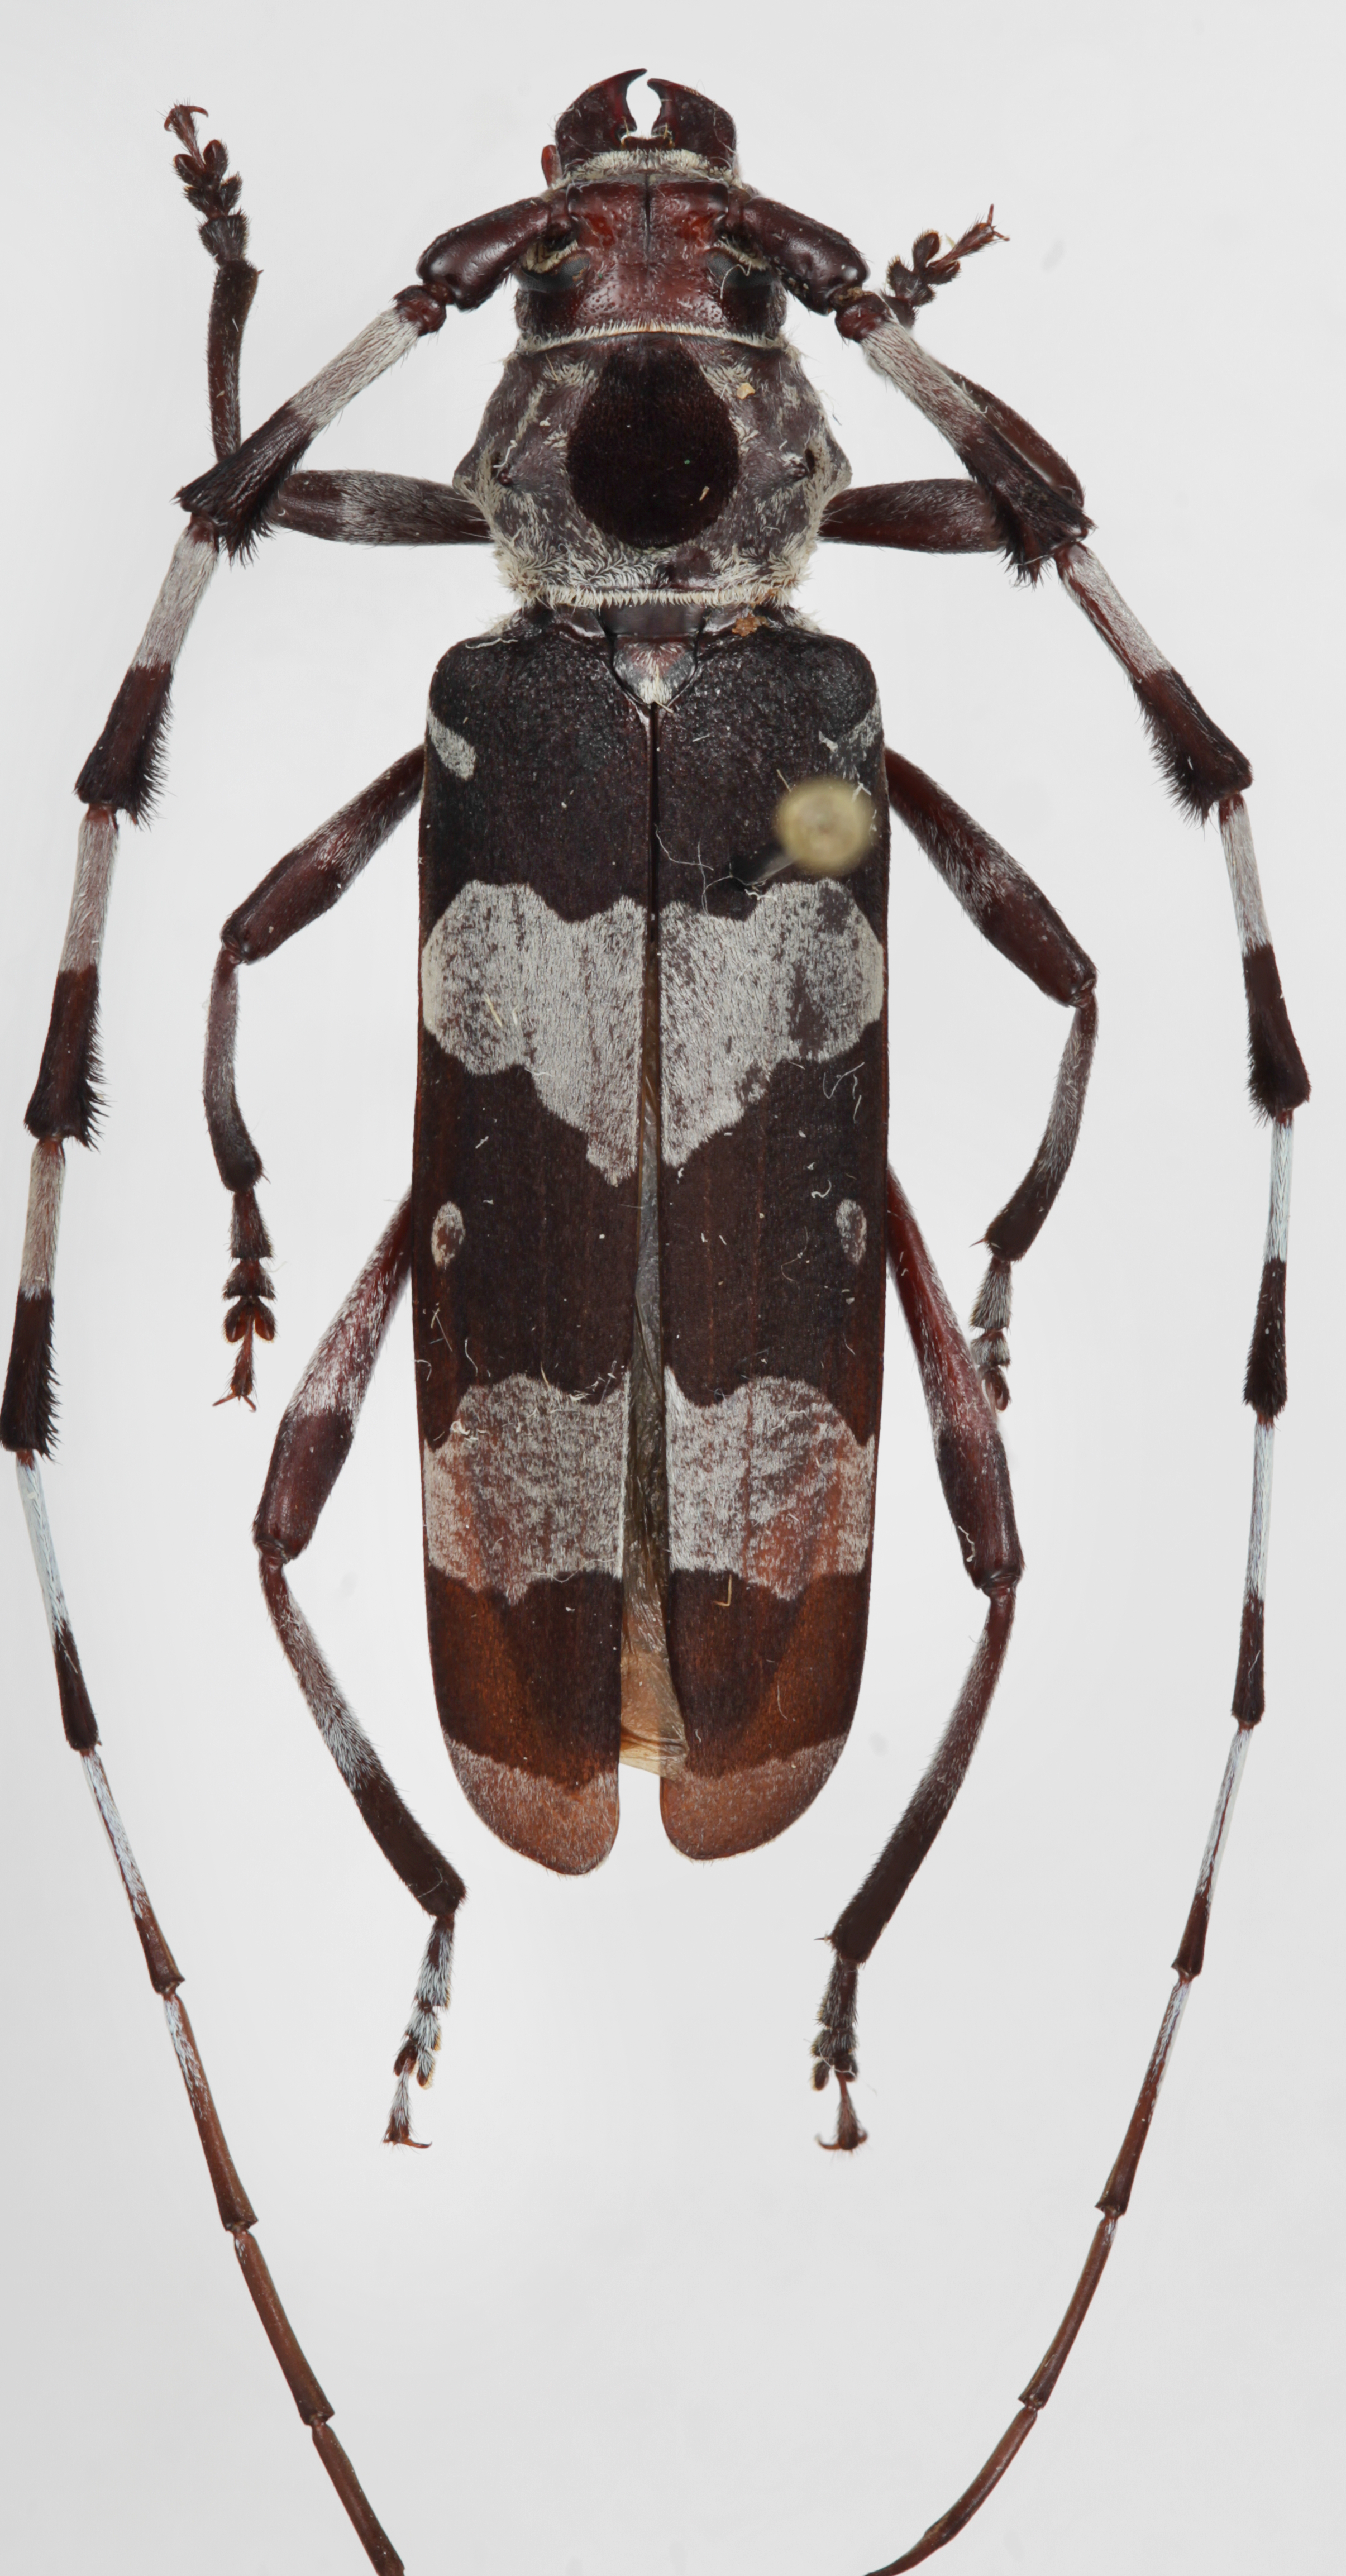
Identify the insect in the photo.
Rosalia funebris
